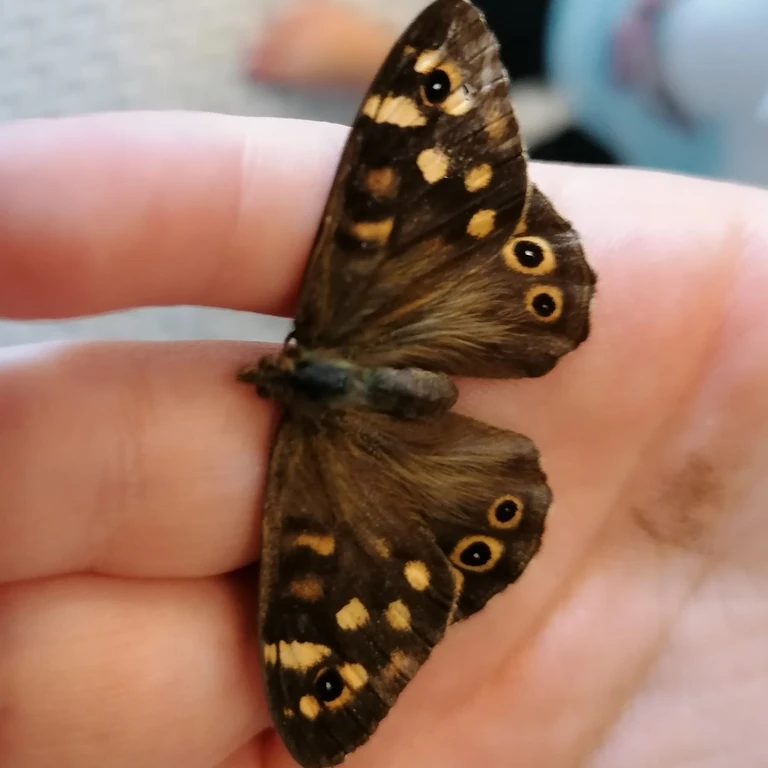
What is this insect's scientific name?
Pararge aegeria
